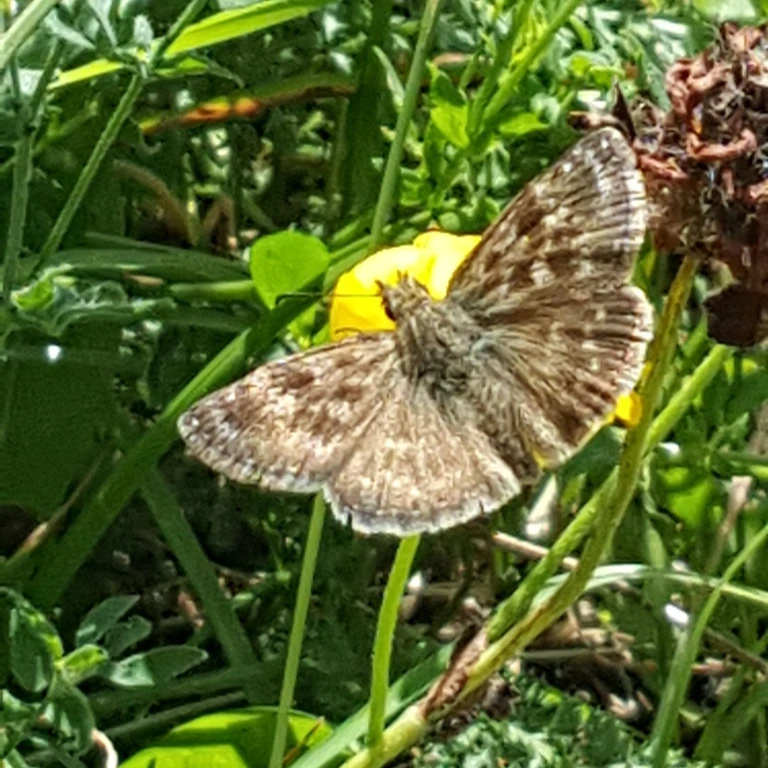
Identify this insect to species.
Erynnis tages
